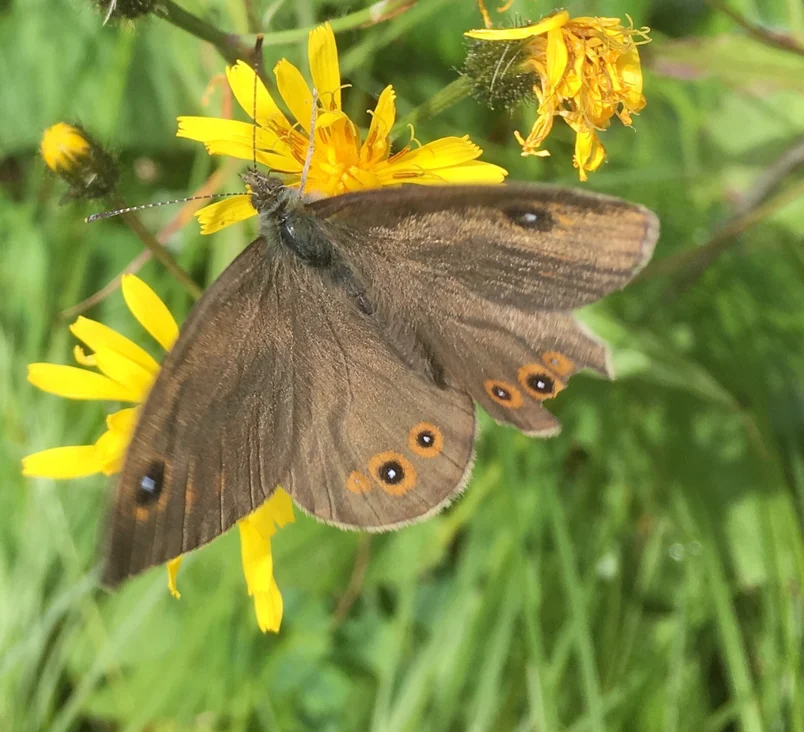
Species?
Lasiommata maera (also Pararge maera)
